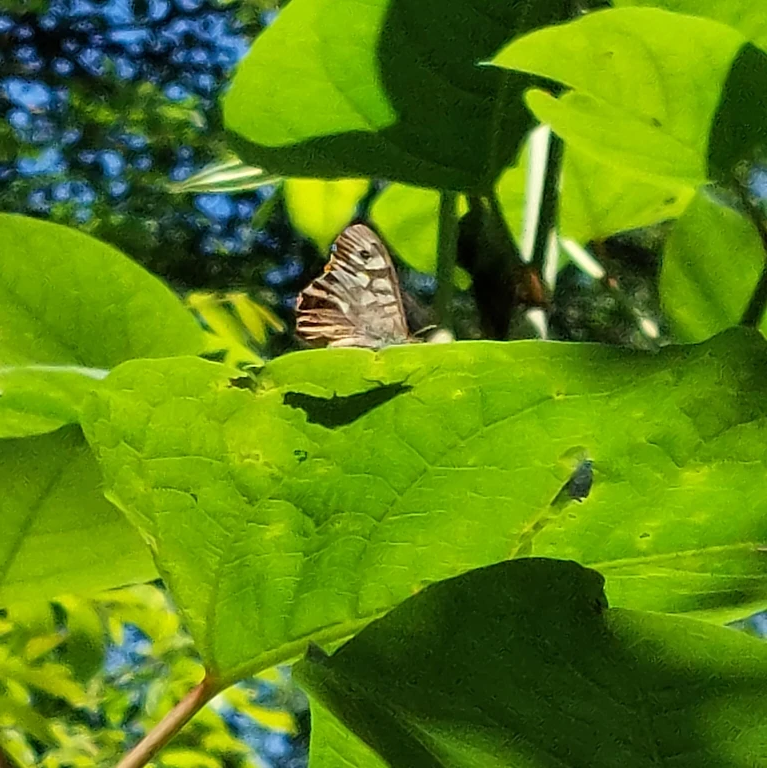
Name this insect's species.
Pararge aegeria
